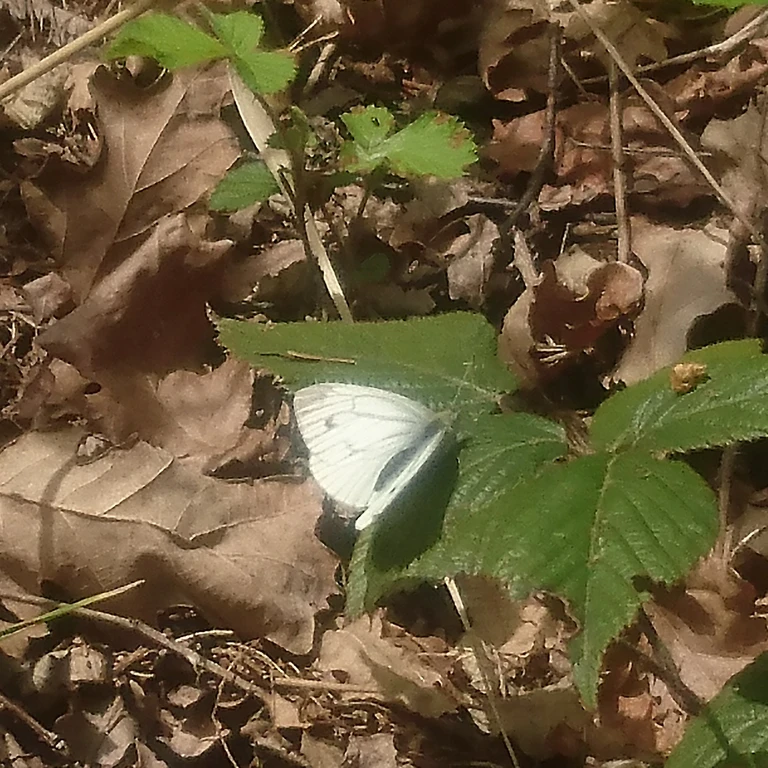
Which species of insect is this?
Pieris napi
